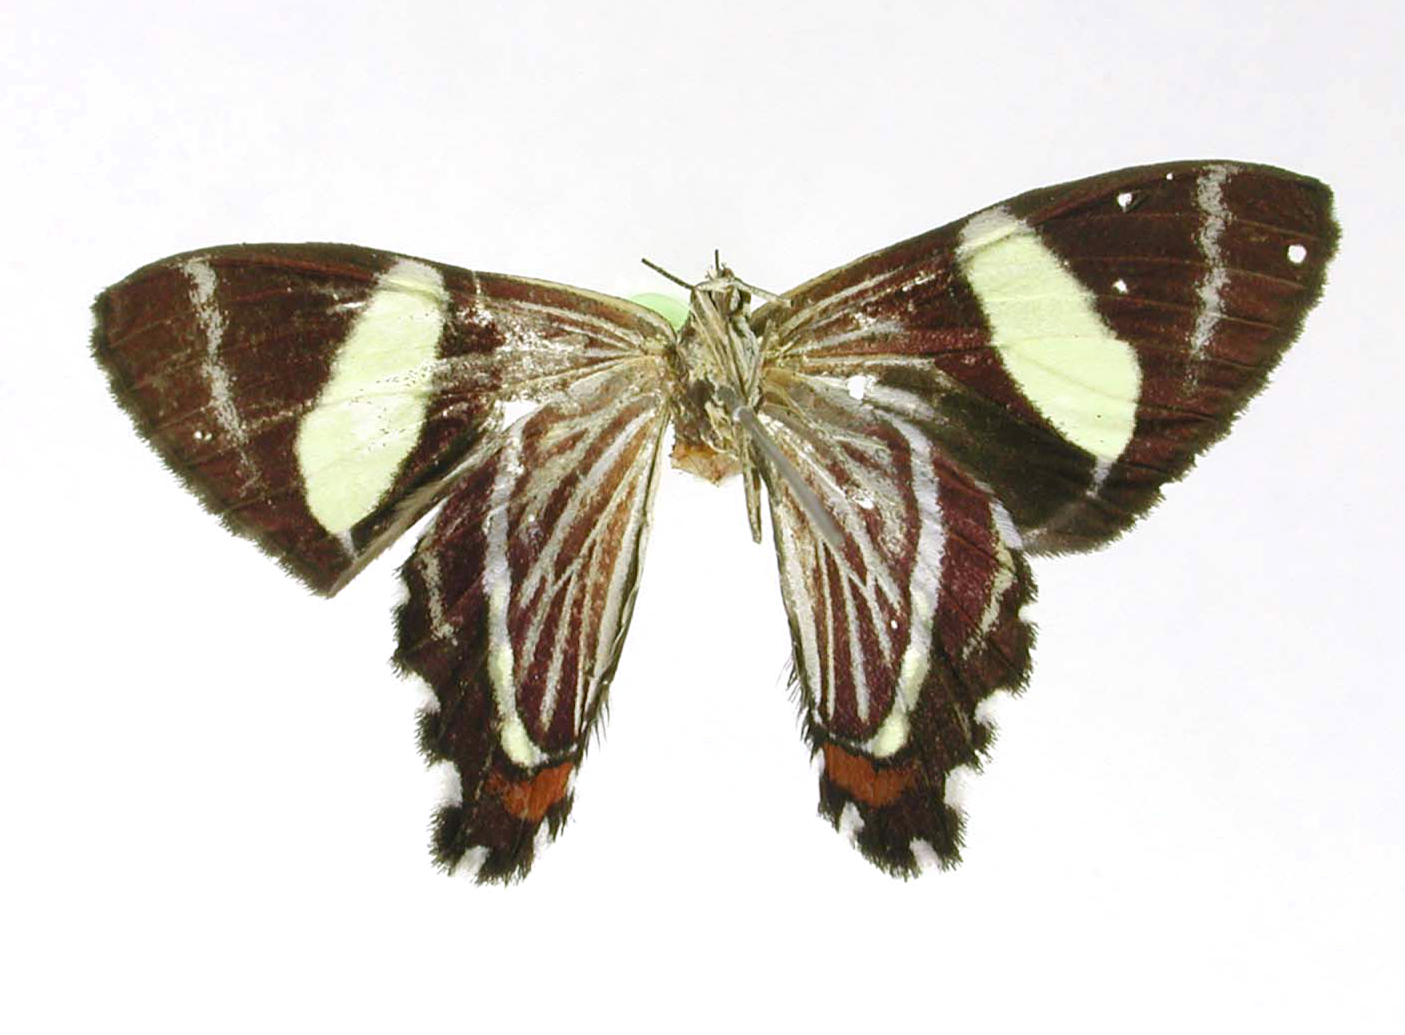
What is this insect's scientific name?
Erateina immaculata
